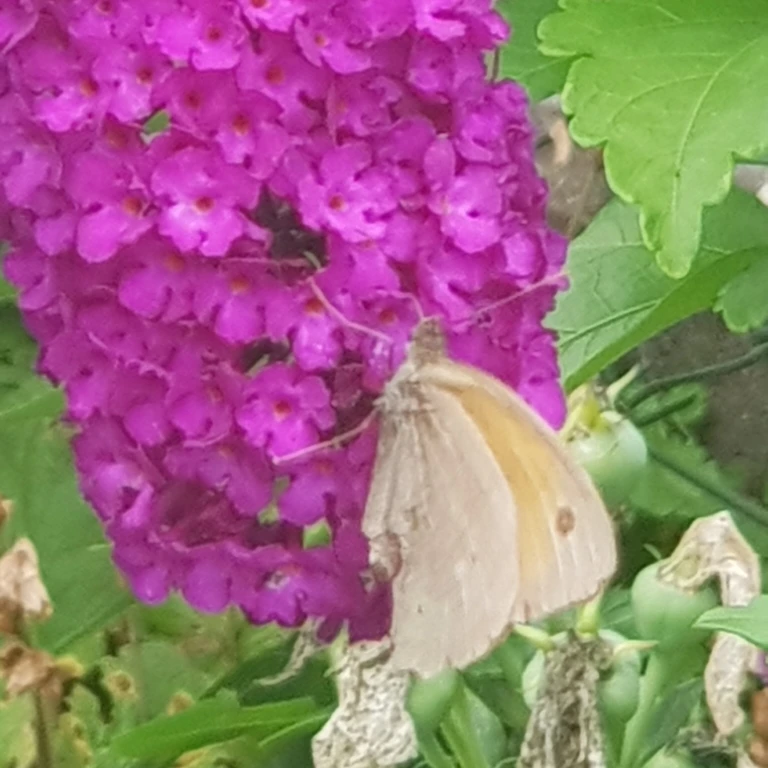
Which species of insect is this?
Maniola jurtina
